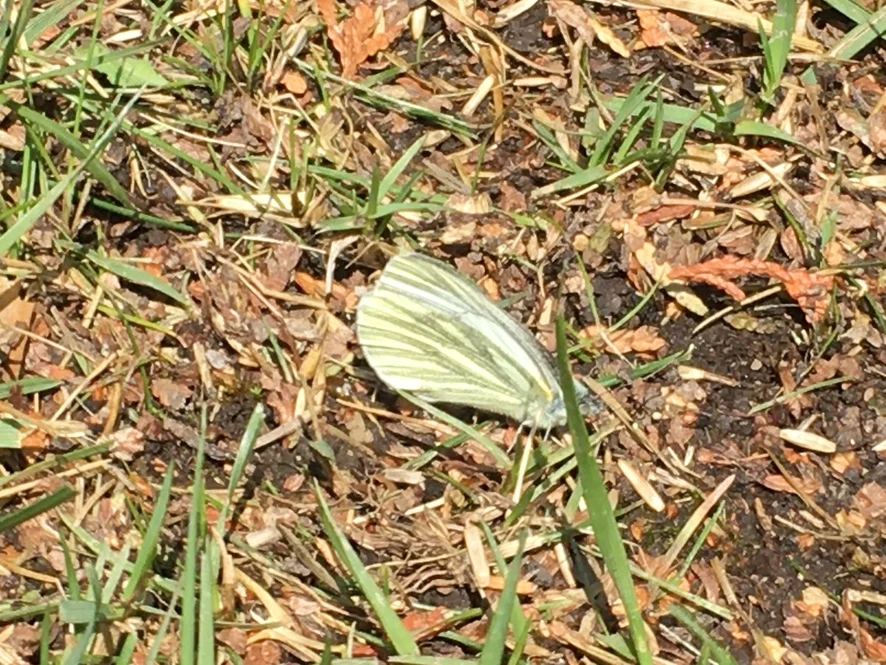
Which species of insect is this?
Pieris napi
